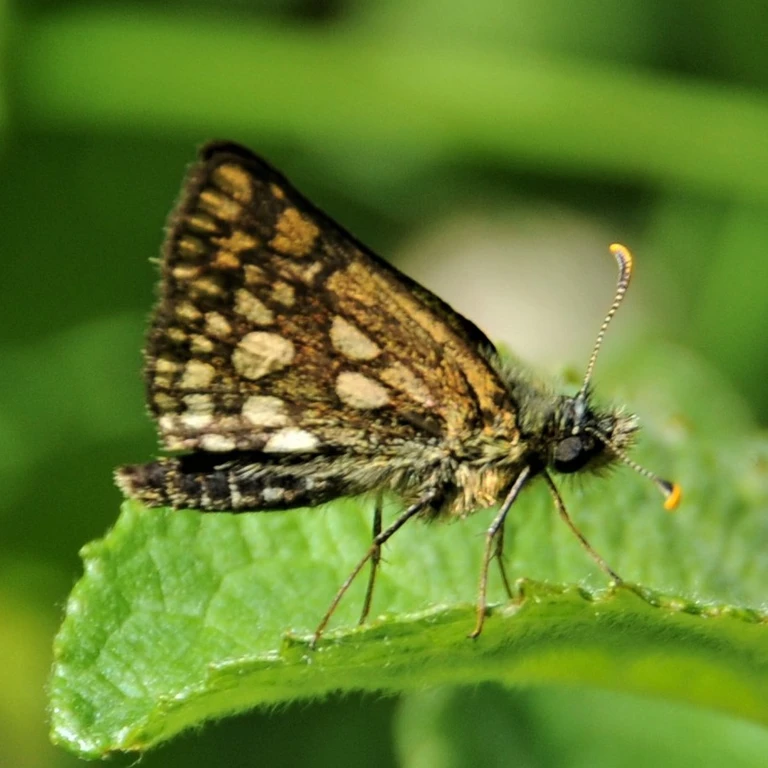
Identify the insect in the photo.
Carterocephalus palaemon
